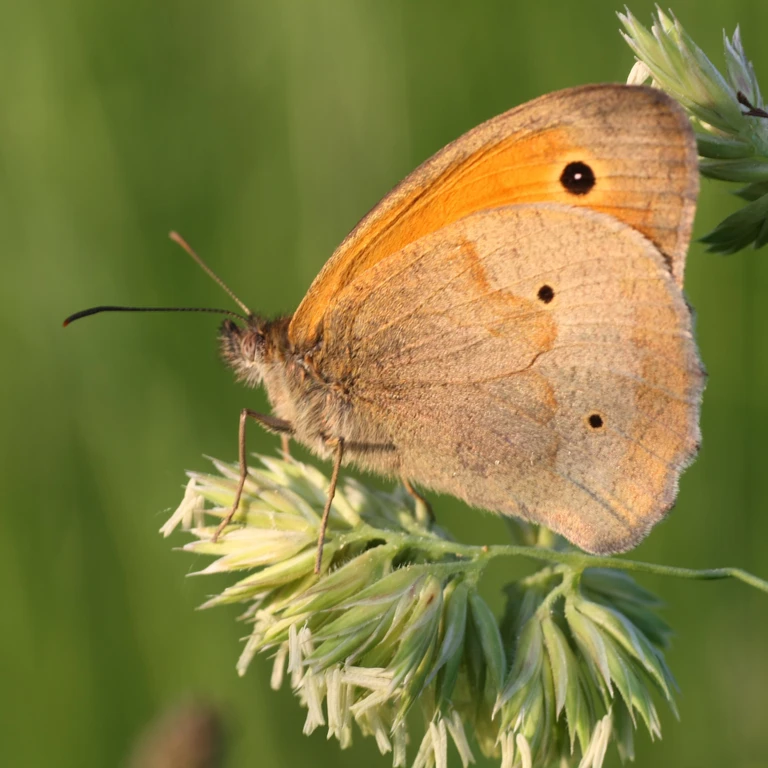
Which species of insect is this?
Maniola jurtina
